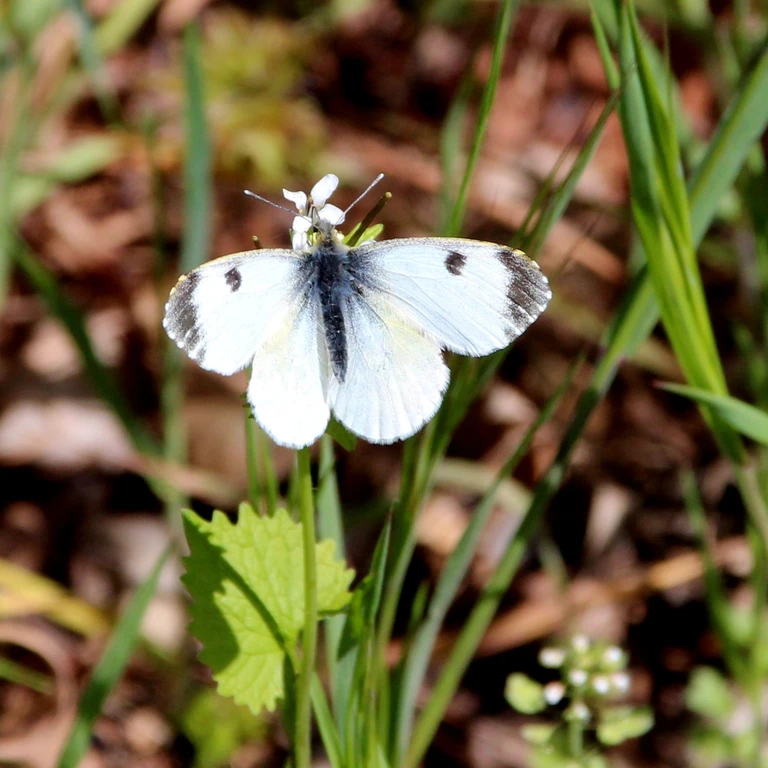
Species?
Anthocharis cardamines
